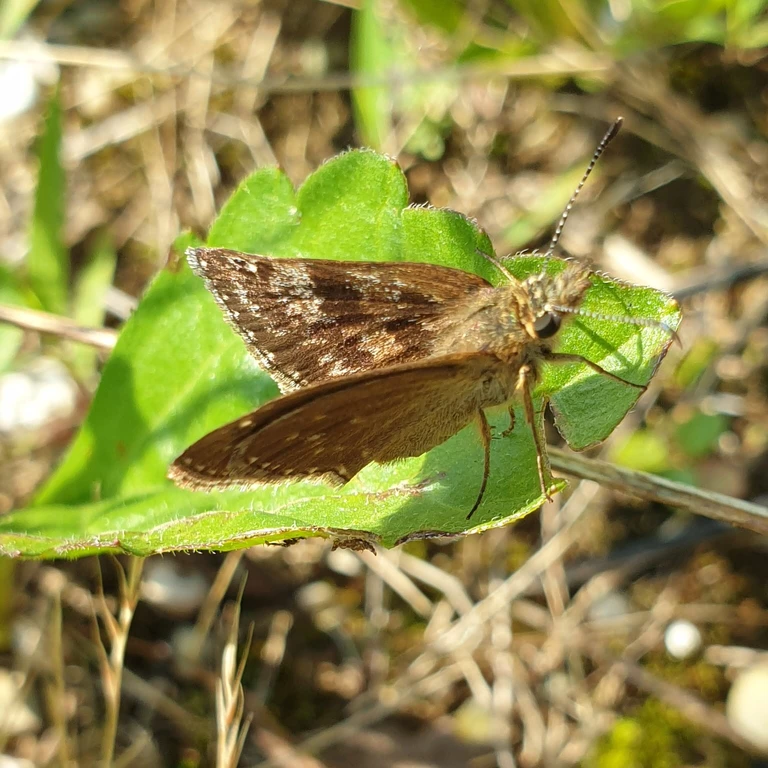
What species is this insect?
Erynnis tages
